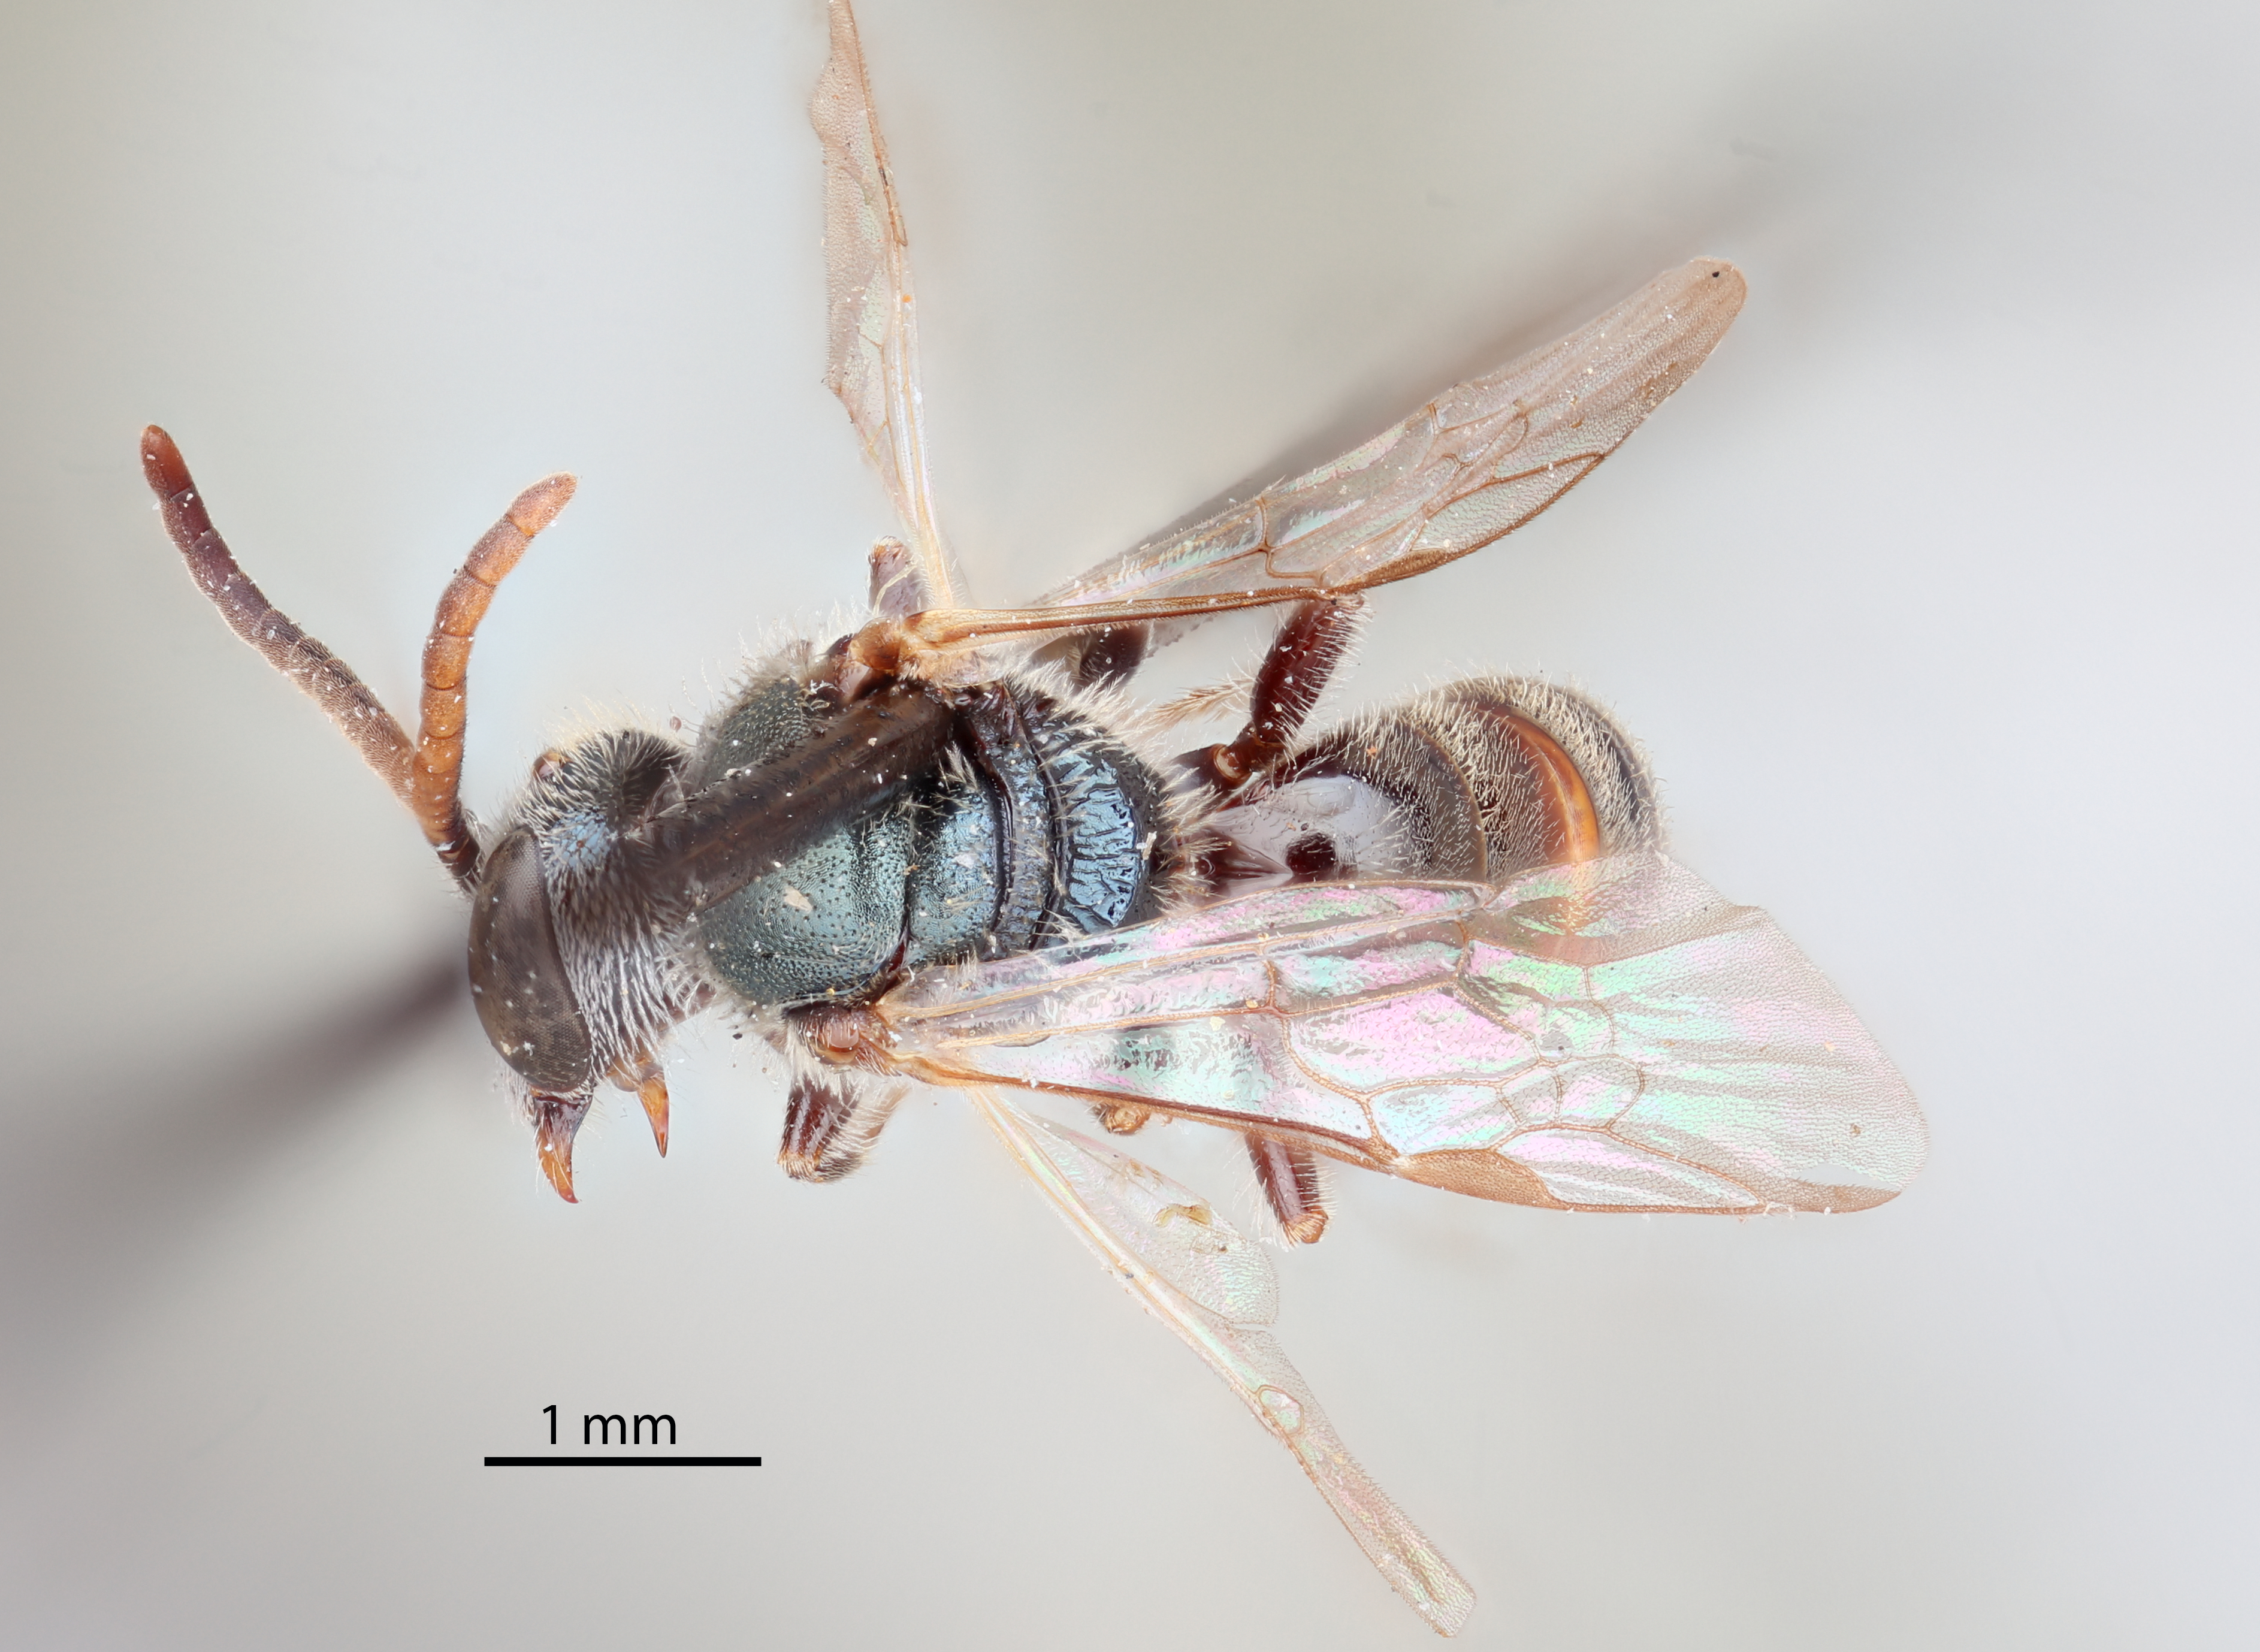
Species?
Halictus genuinus
